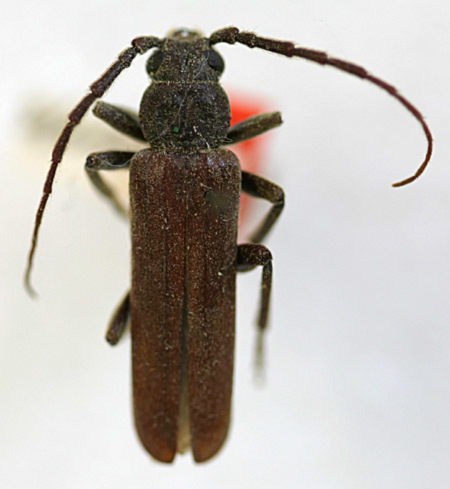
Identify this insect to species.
Arhopalus rusticus (also Nothorhina spissicornis)
